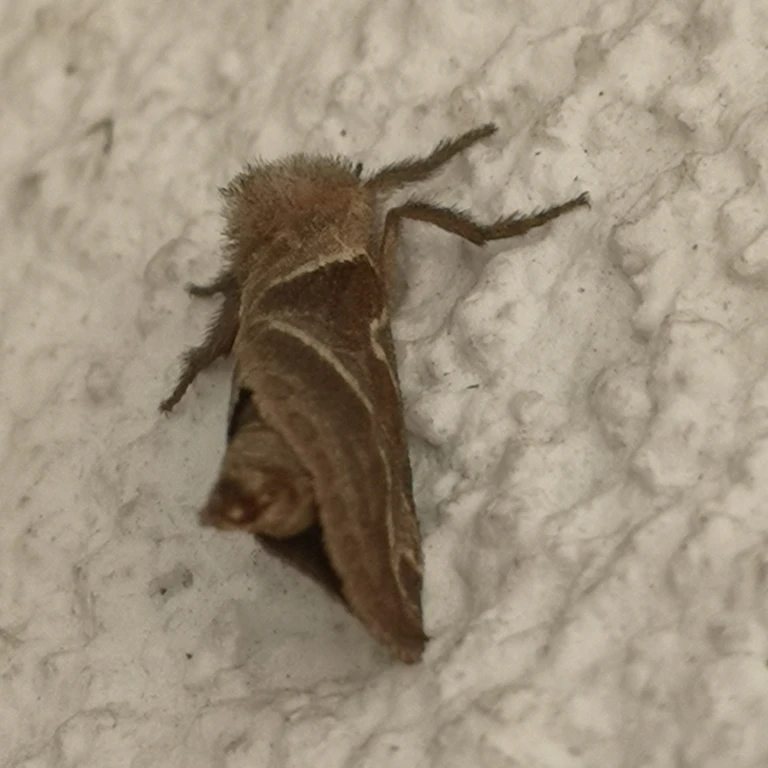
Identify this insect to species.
Triodia sylvina
